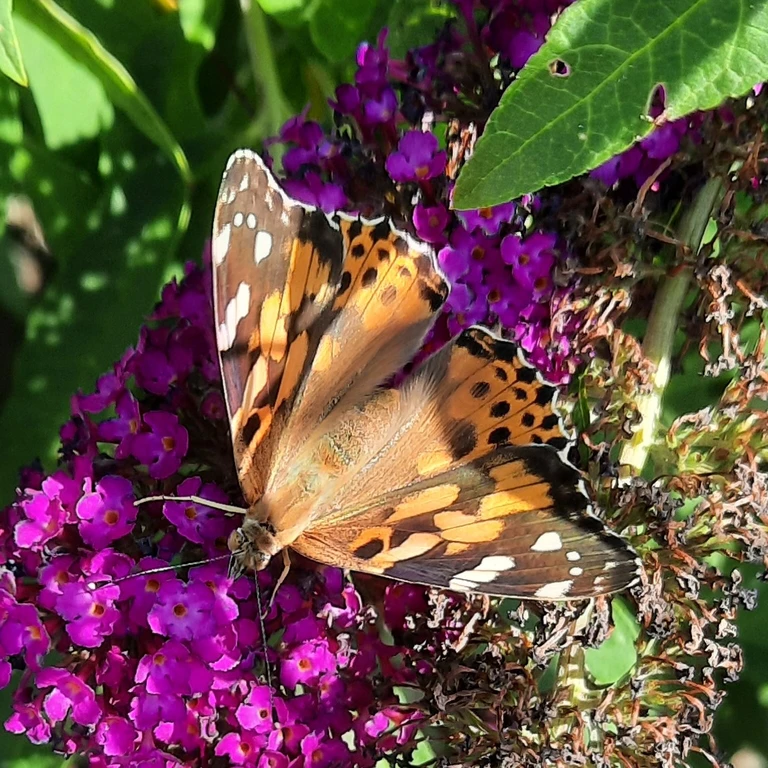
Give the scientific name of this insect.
Vanessa cardui
